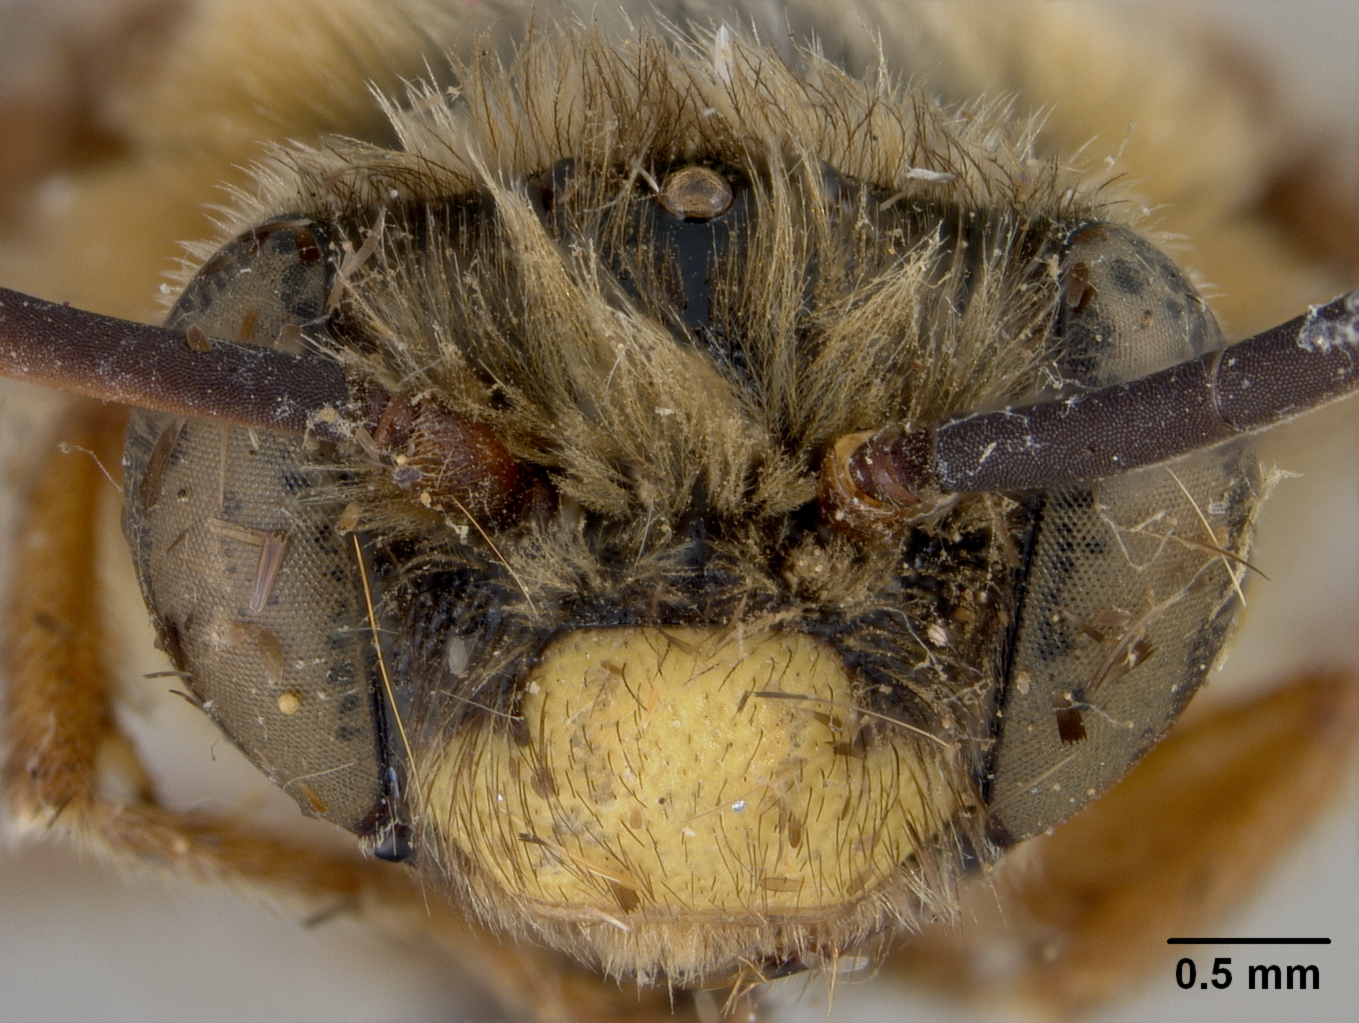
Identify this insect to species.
Melissodes insularis
